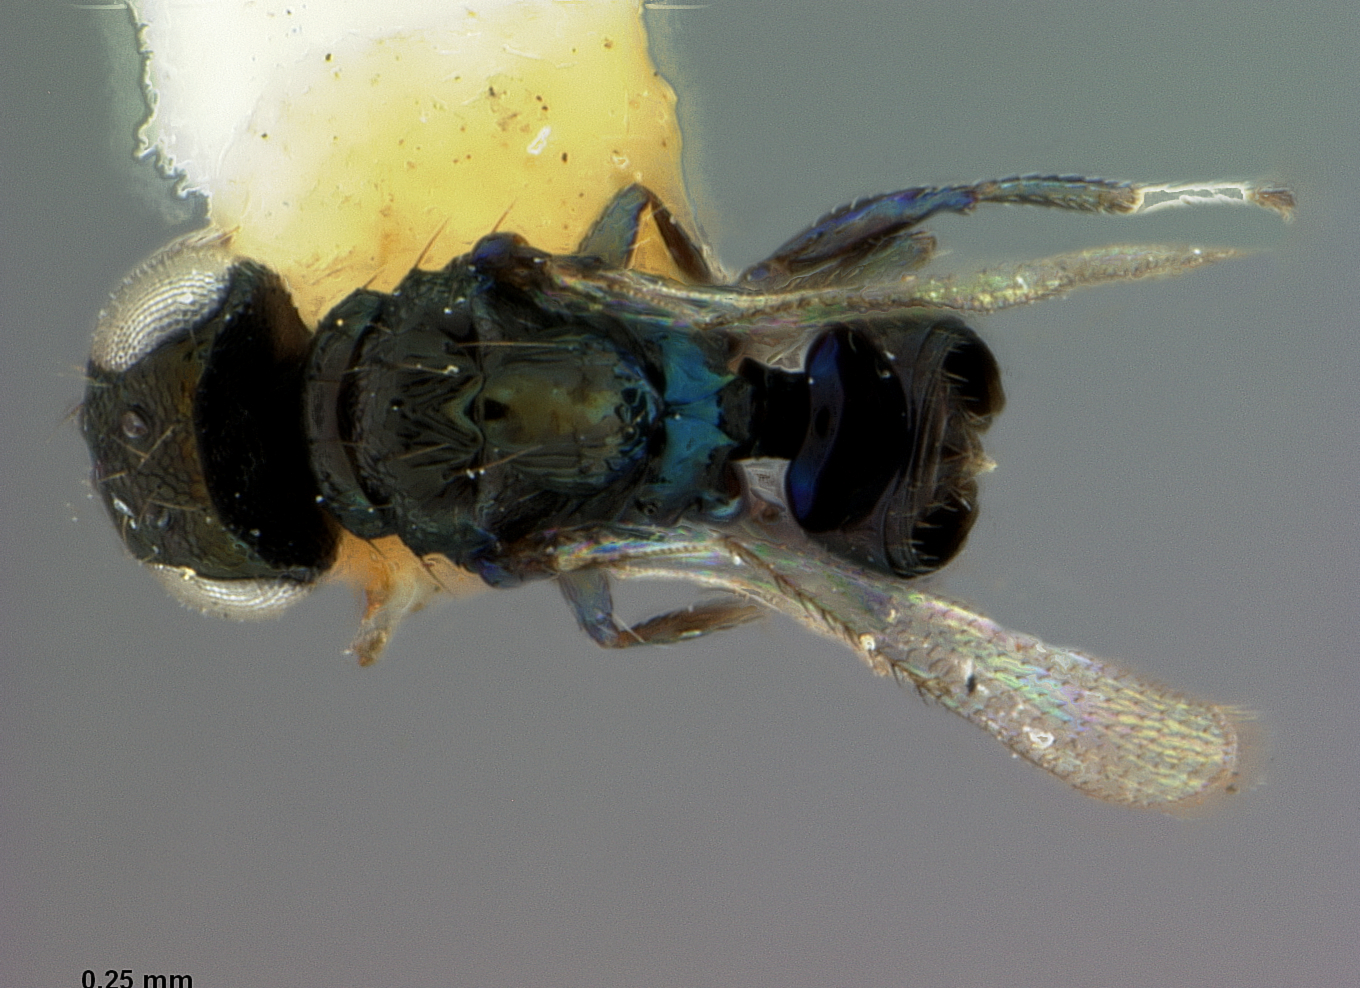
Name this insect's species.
Asecodes elasmi
